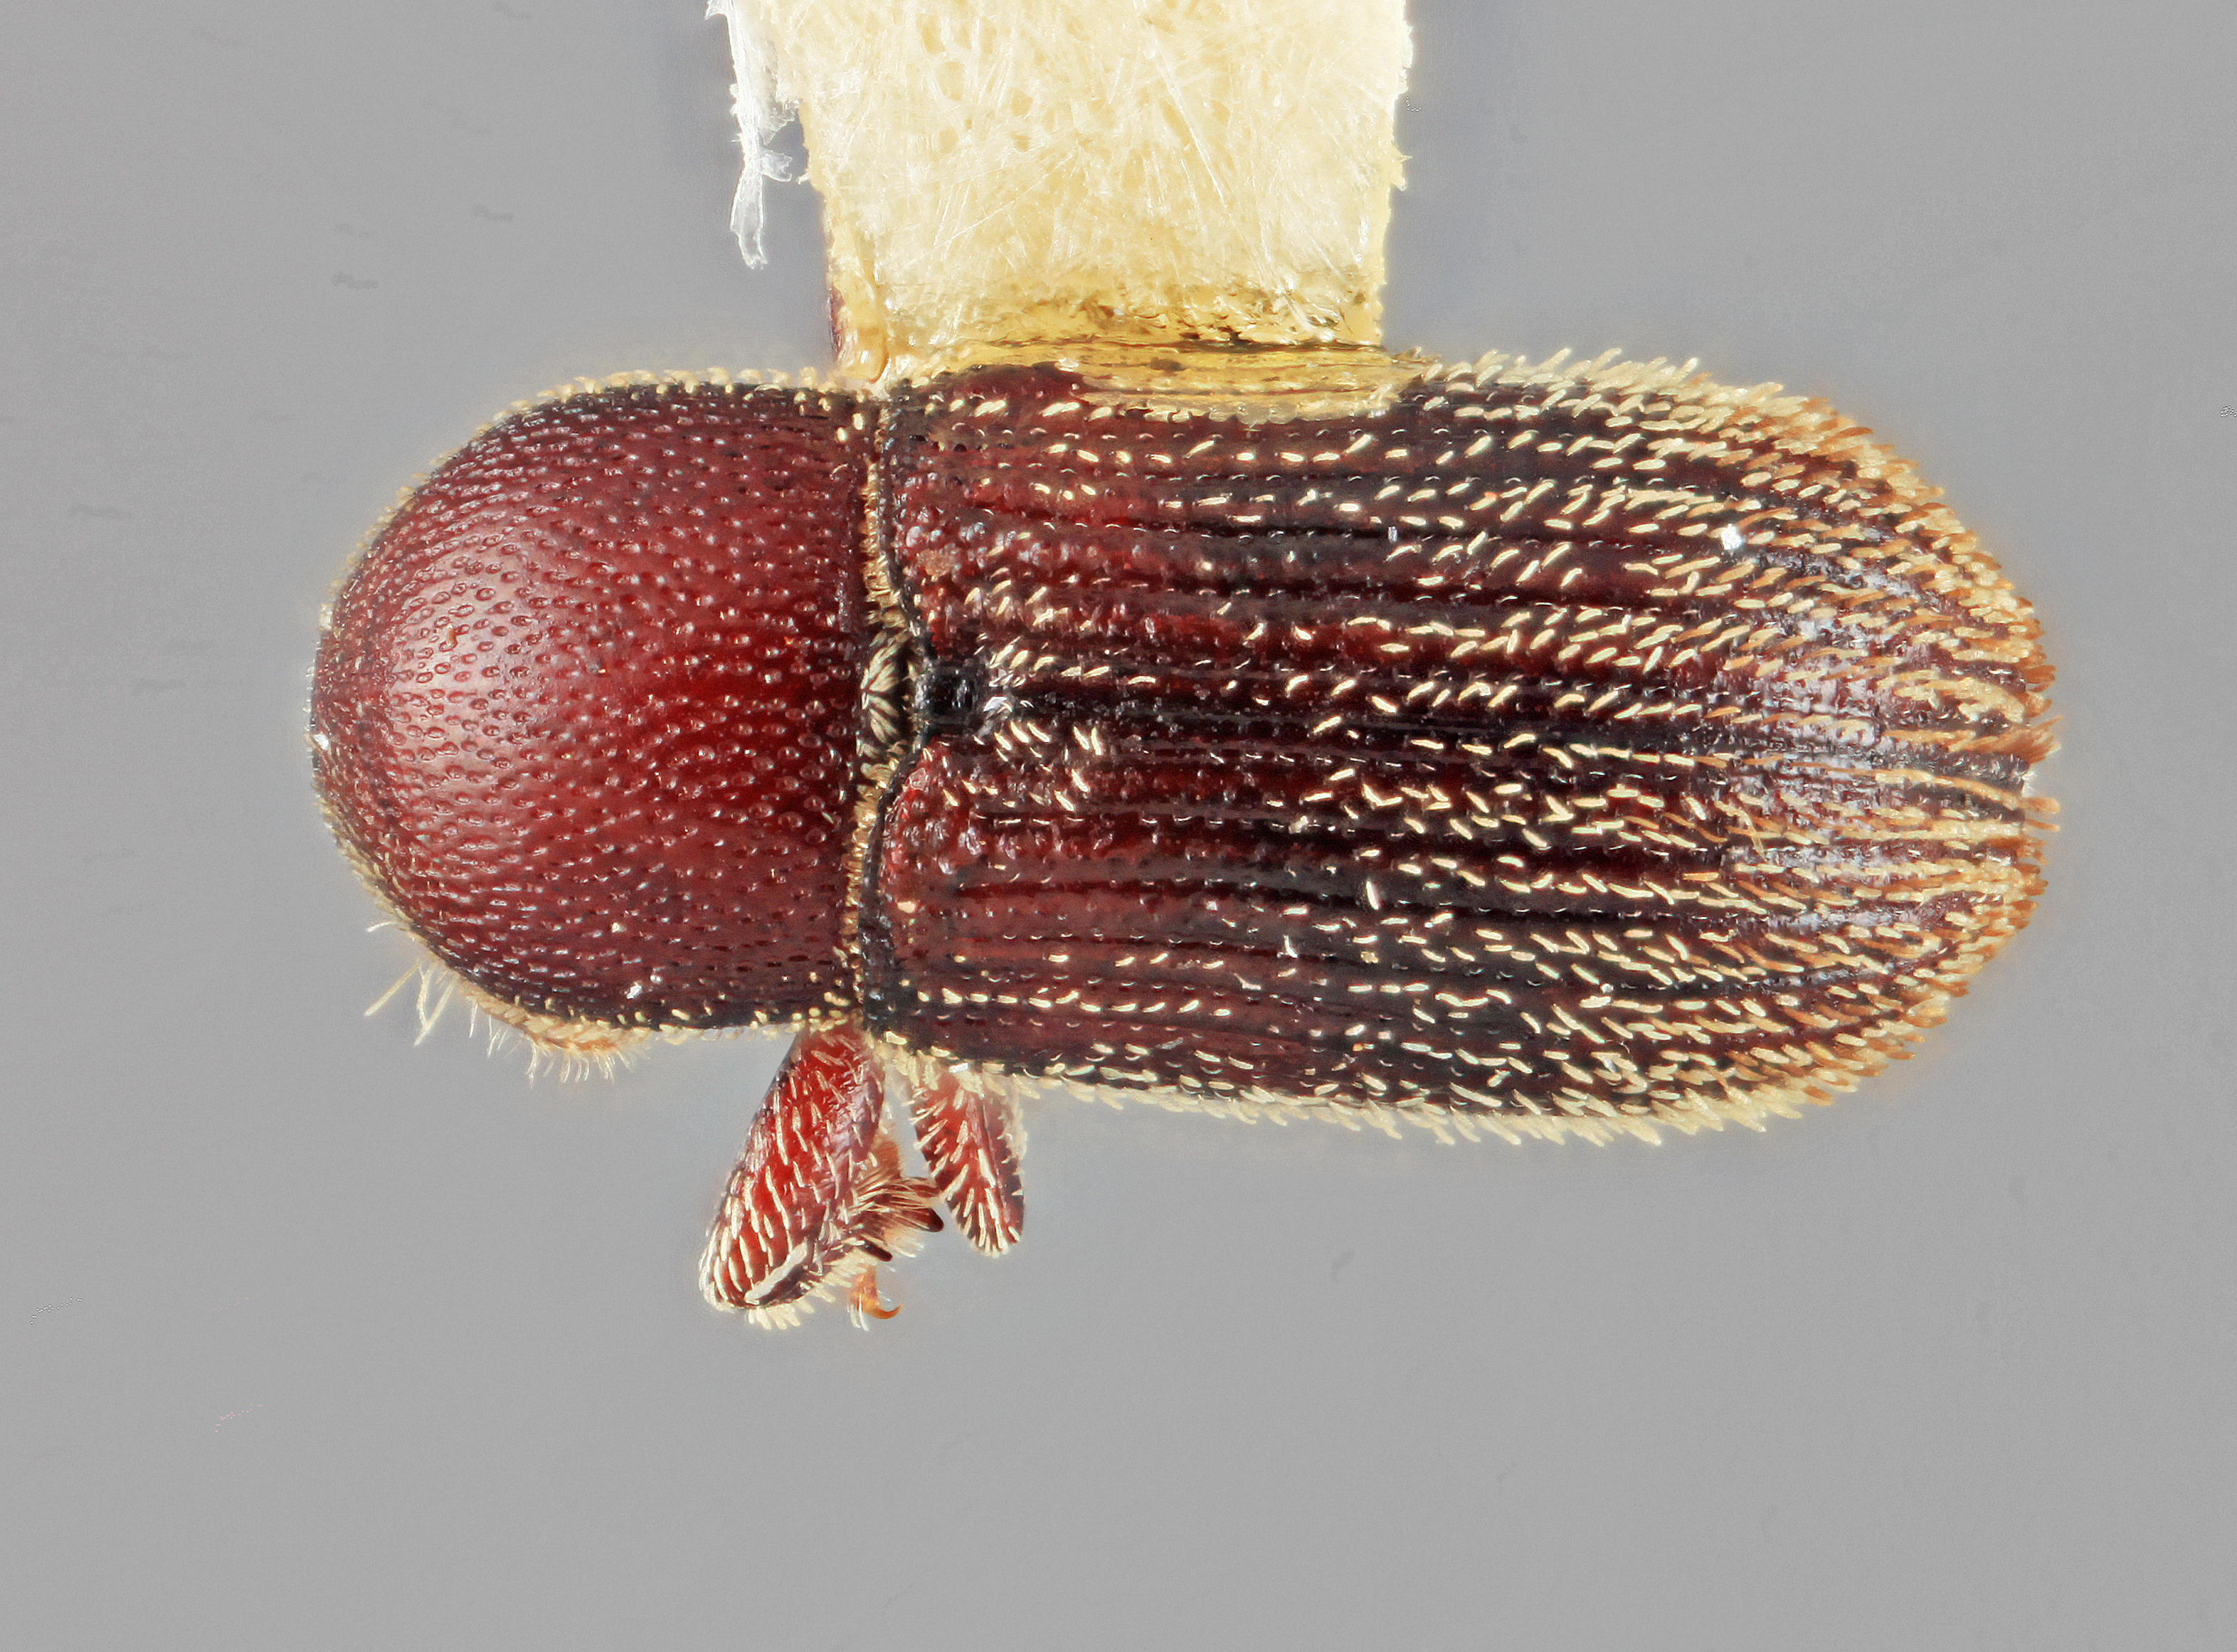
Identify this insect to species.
Cnesinus parvicornis
